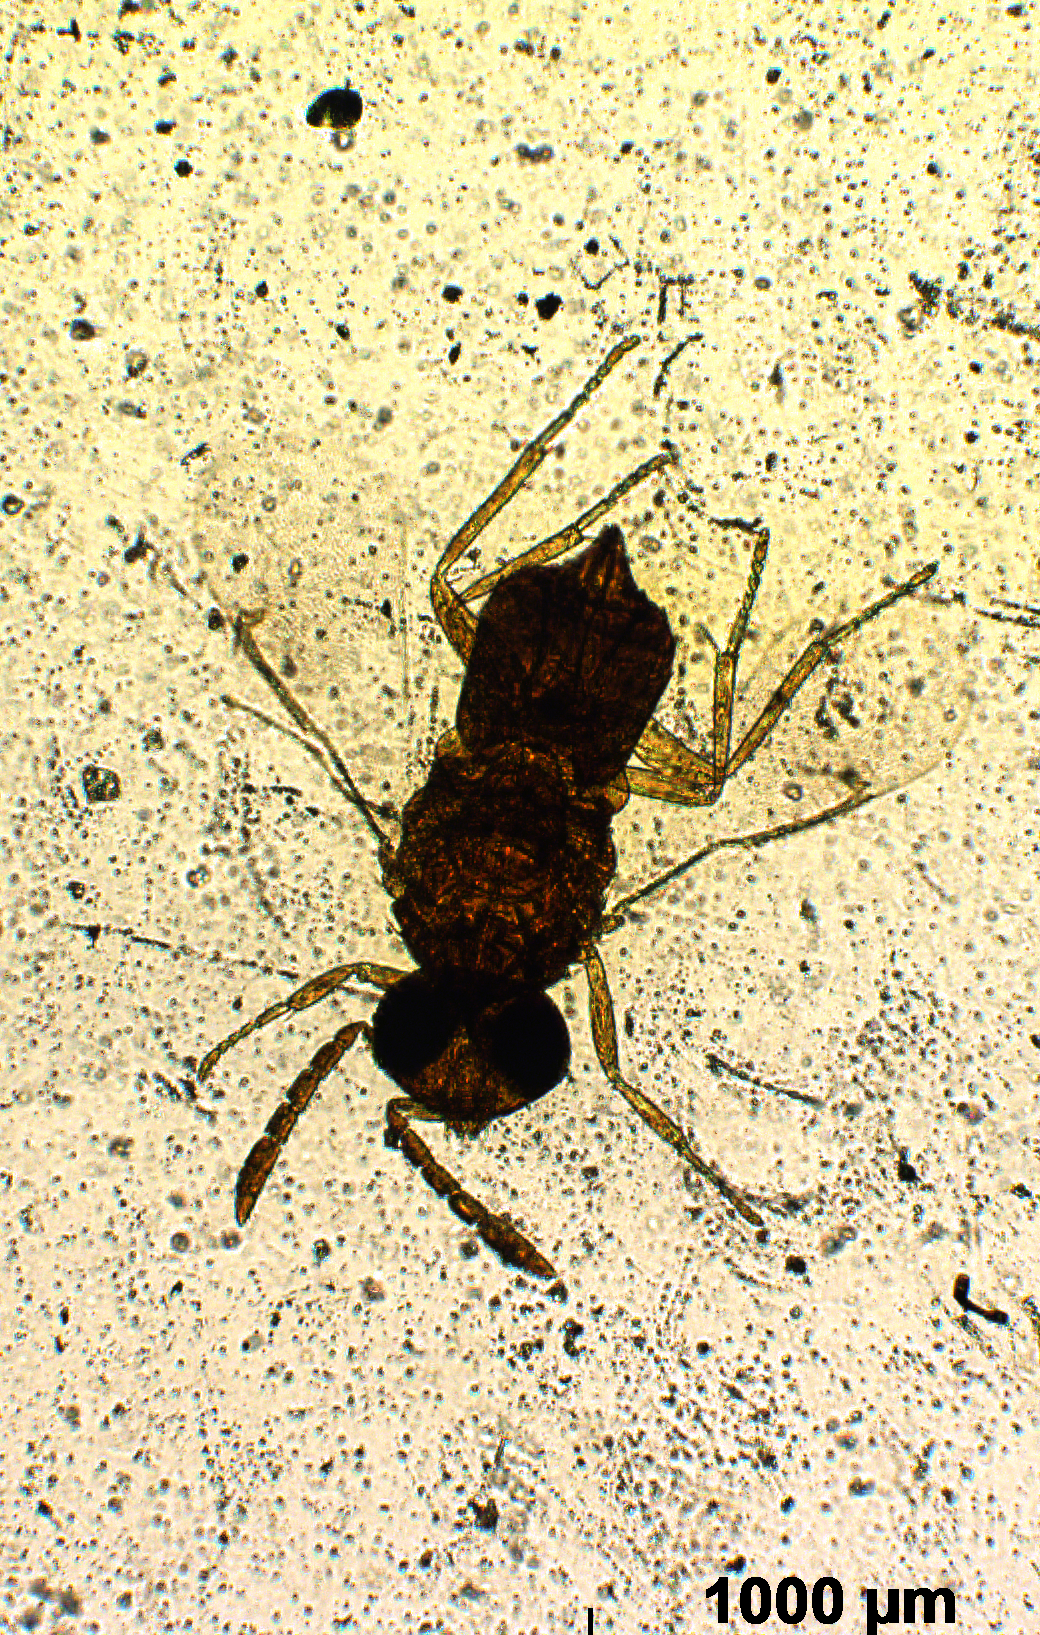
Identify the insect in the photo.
Coccophagus lepidus
